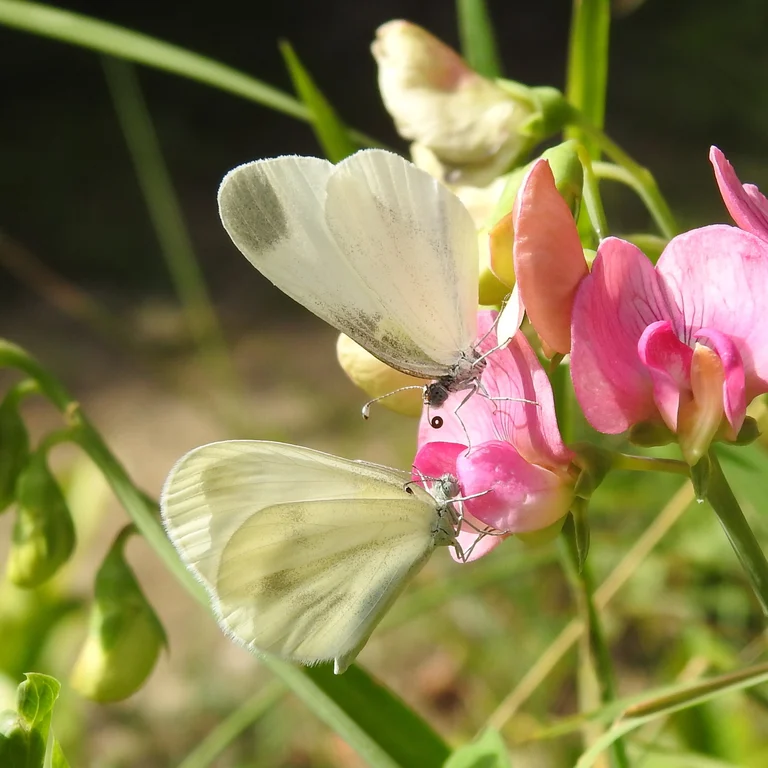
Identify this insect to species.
Leptidea sinapis/juvernica
